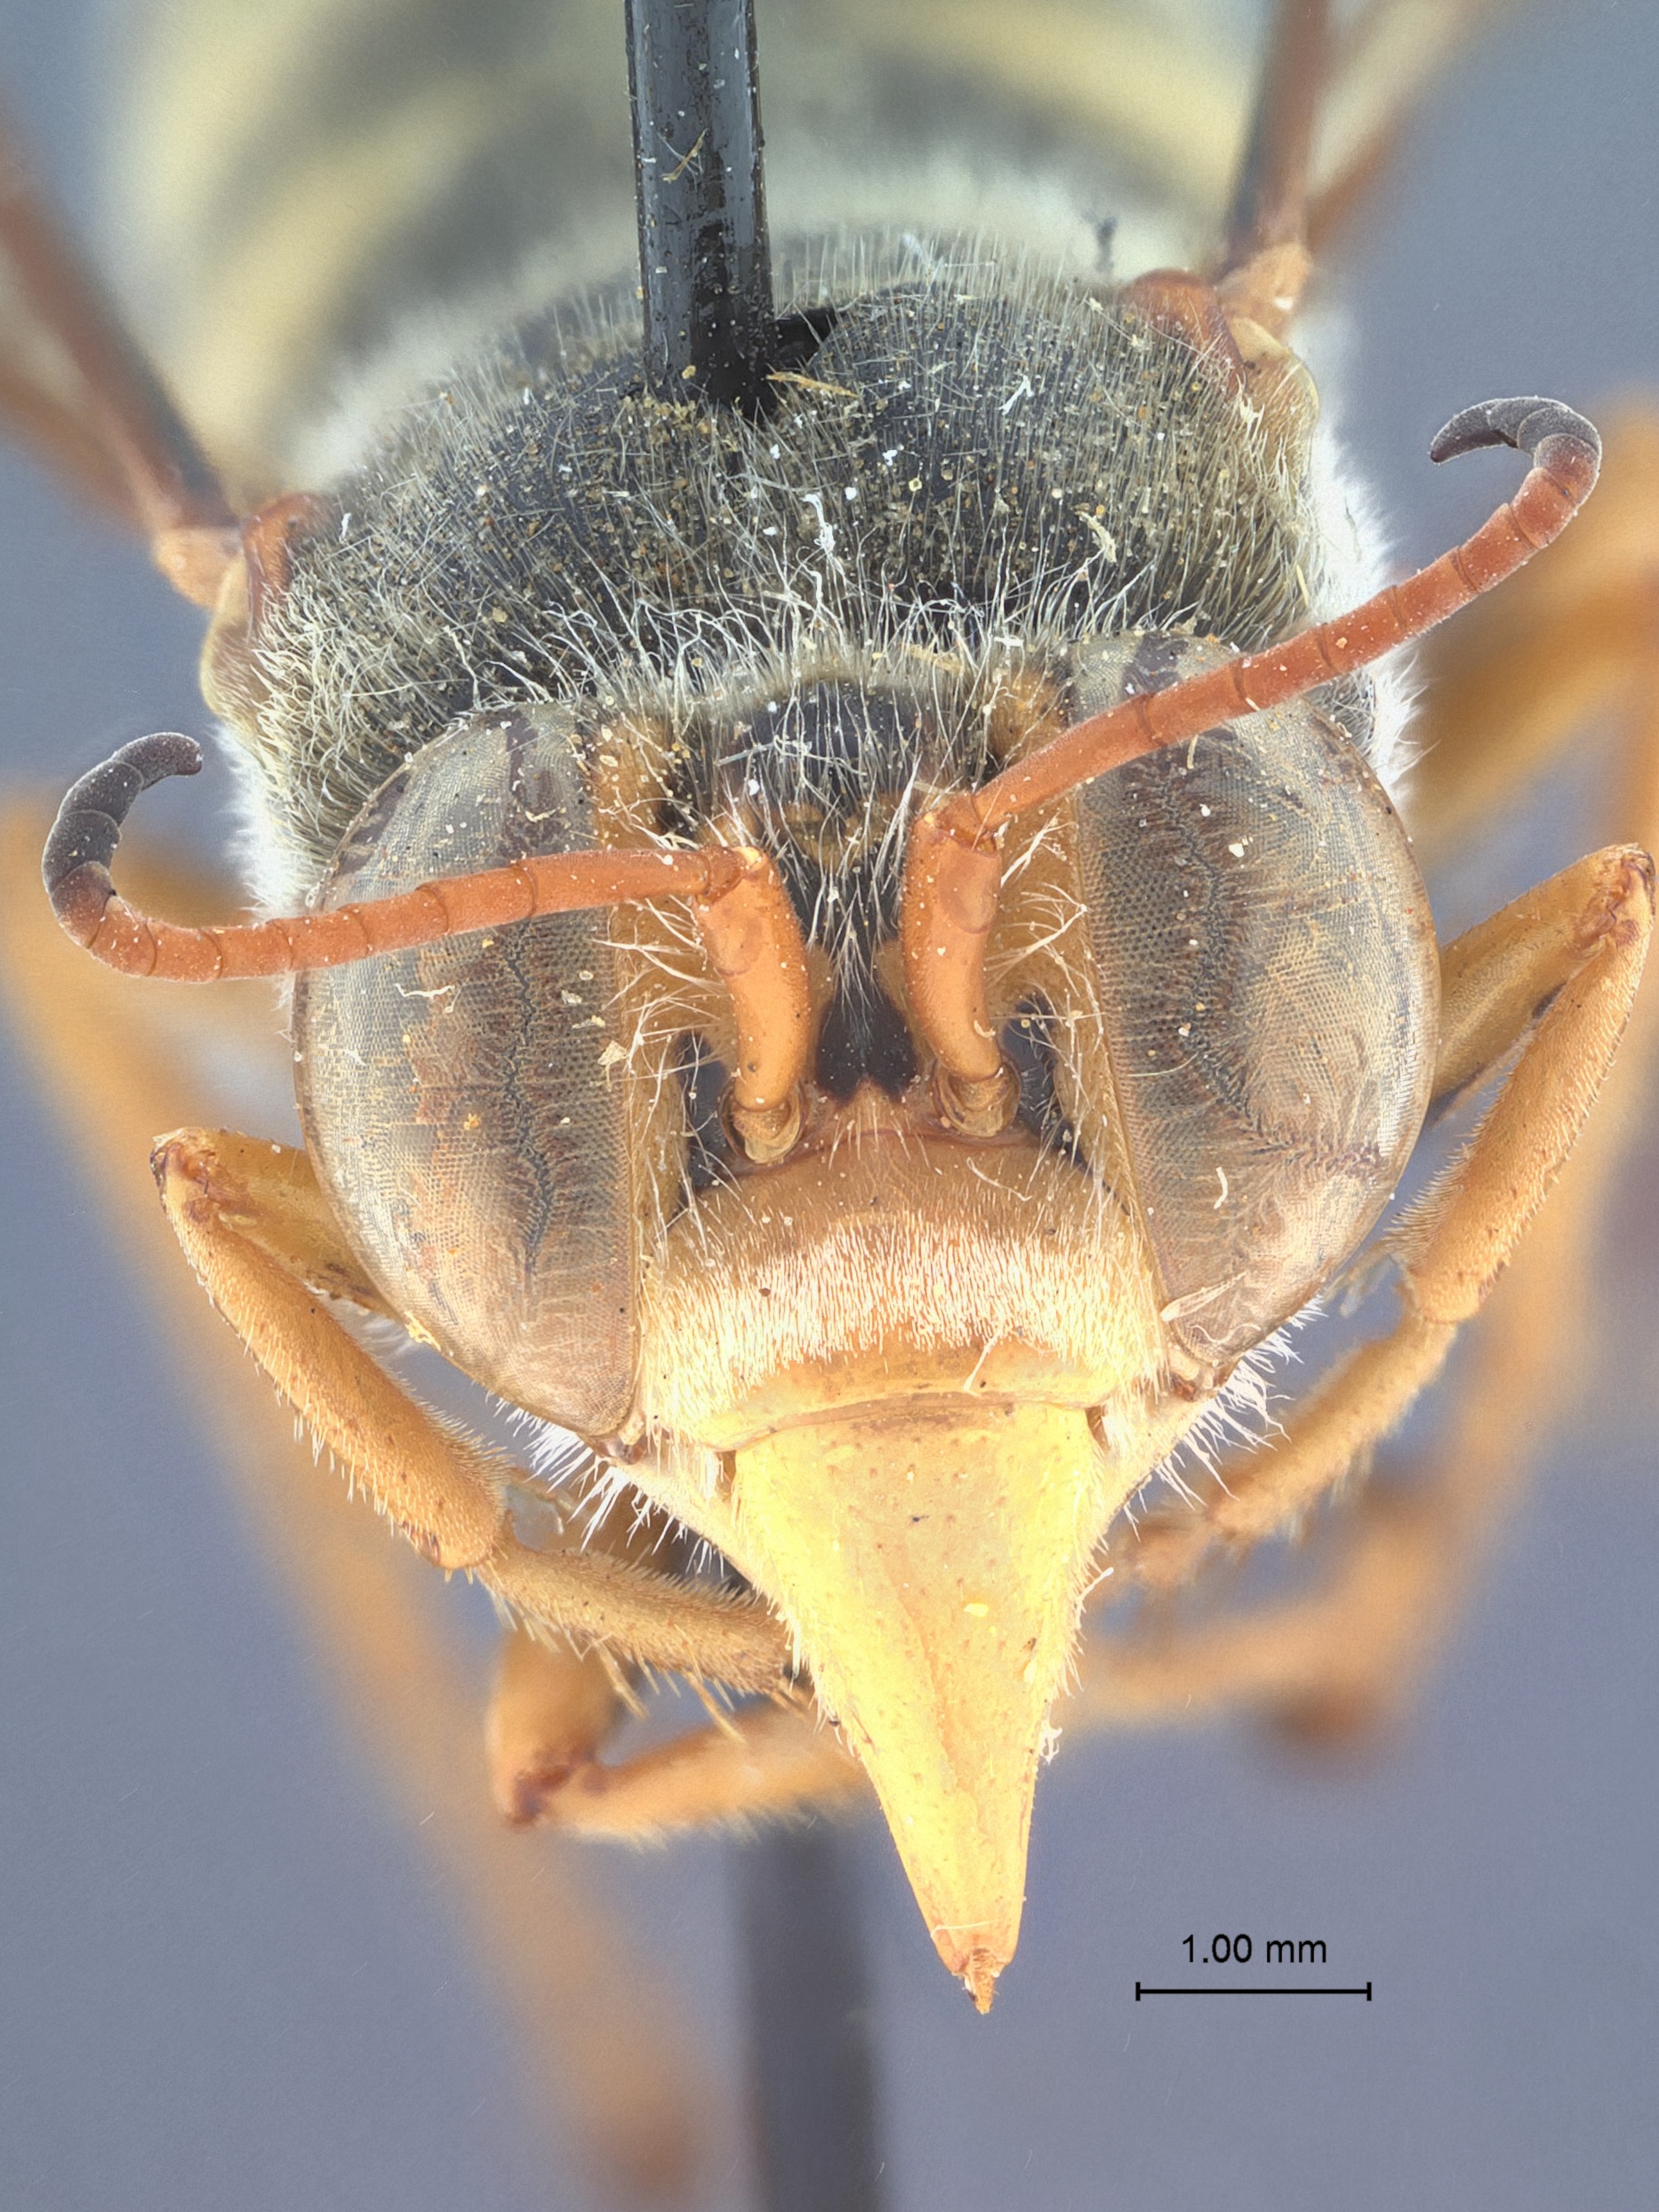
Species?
Bembix stevensoni
